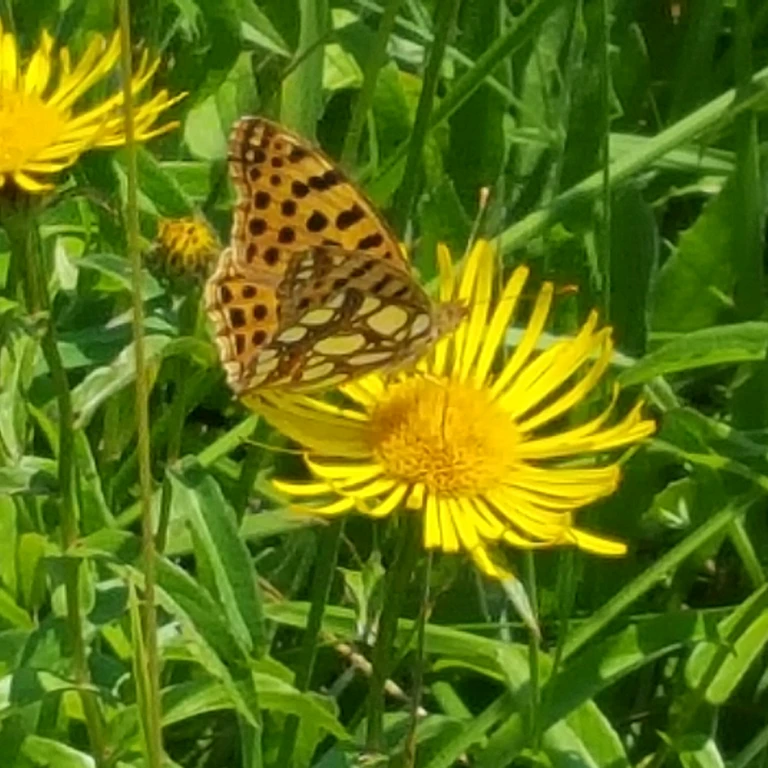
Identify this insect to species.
Issoria lathonia
